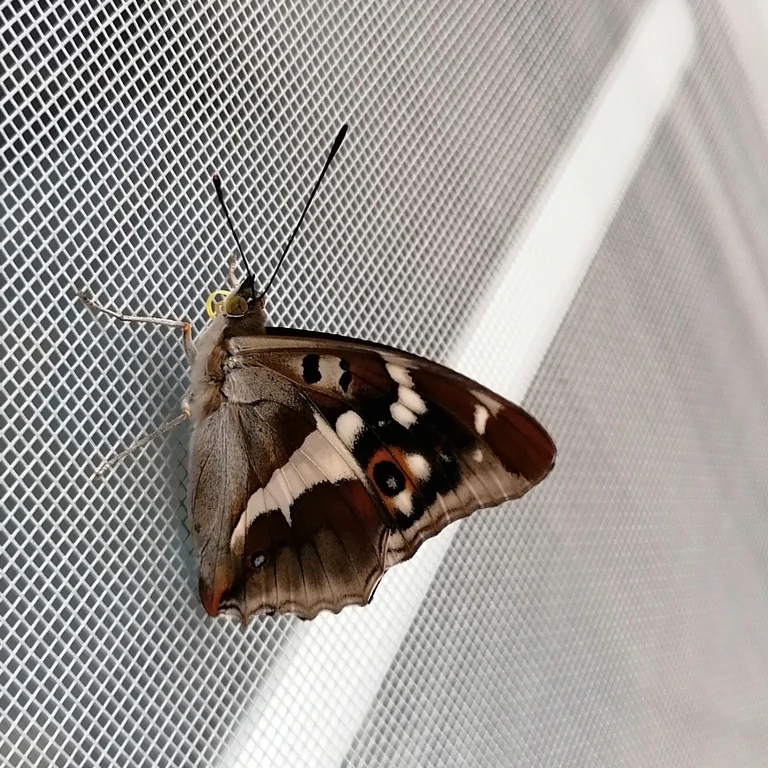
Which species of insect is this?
Apatura iris
